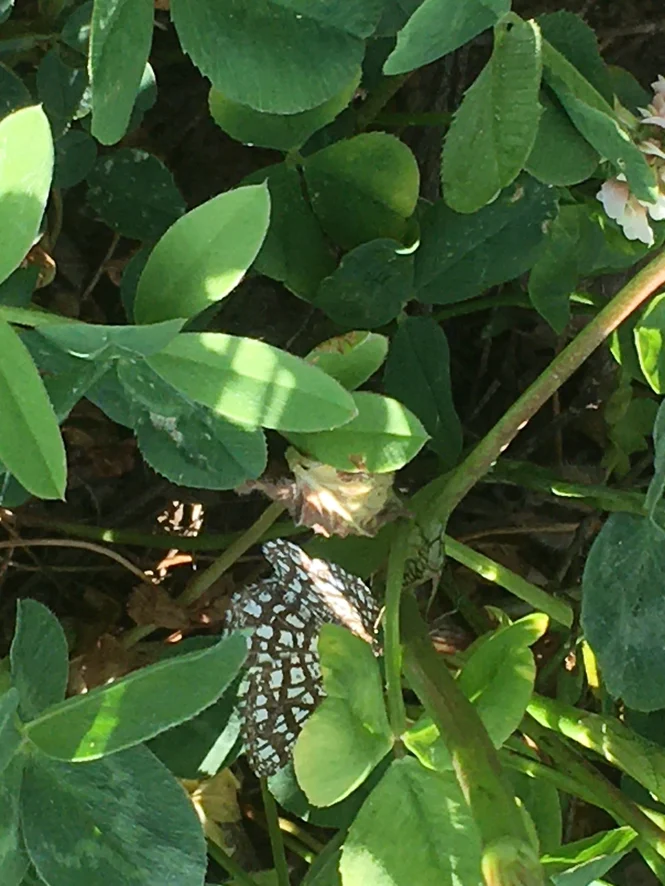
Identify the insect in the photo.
Chiasmia clathrata
